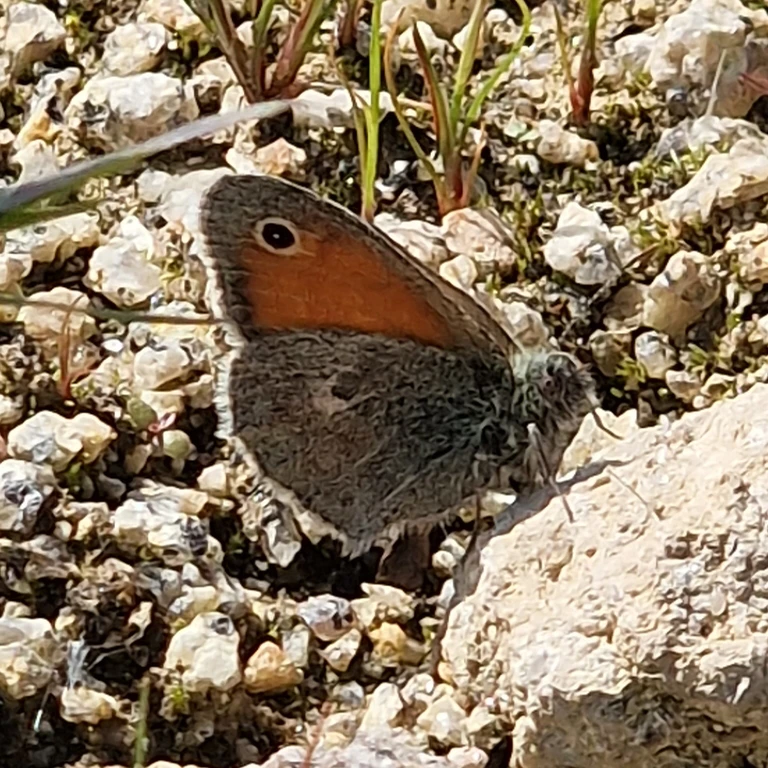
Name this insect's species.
Coenonympha pamphilus
